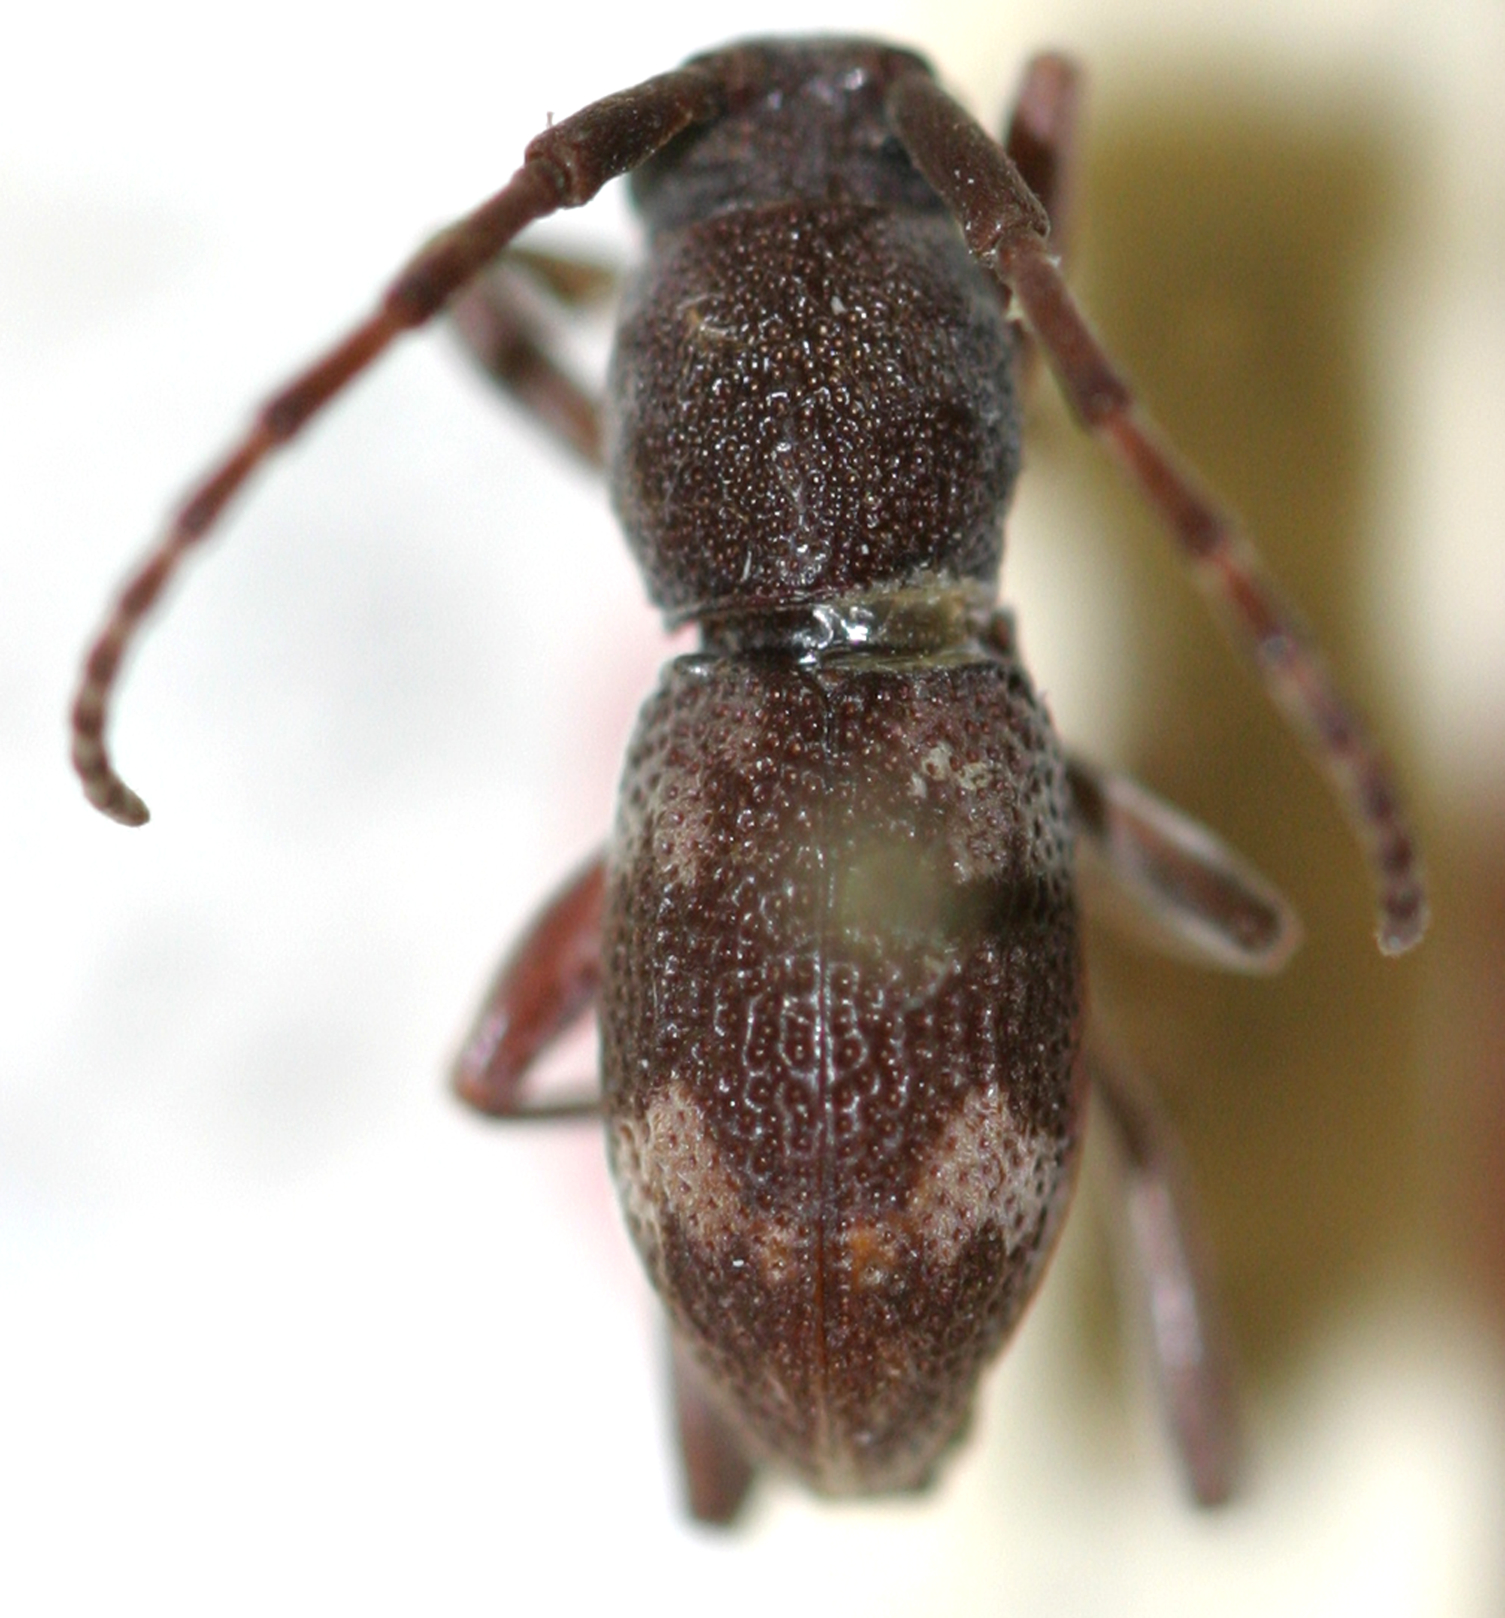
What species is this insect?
Parabages quadriplagiatus
